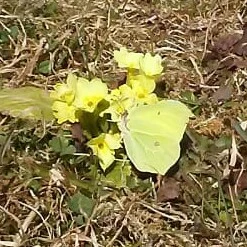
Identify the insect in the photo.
Gonepteryx rhamni
